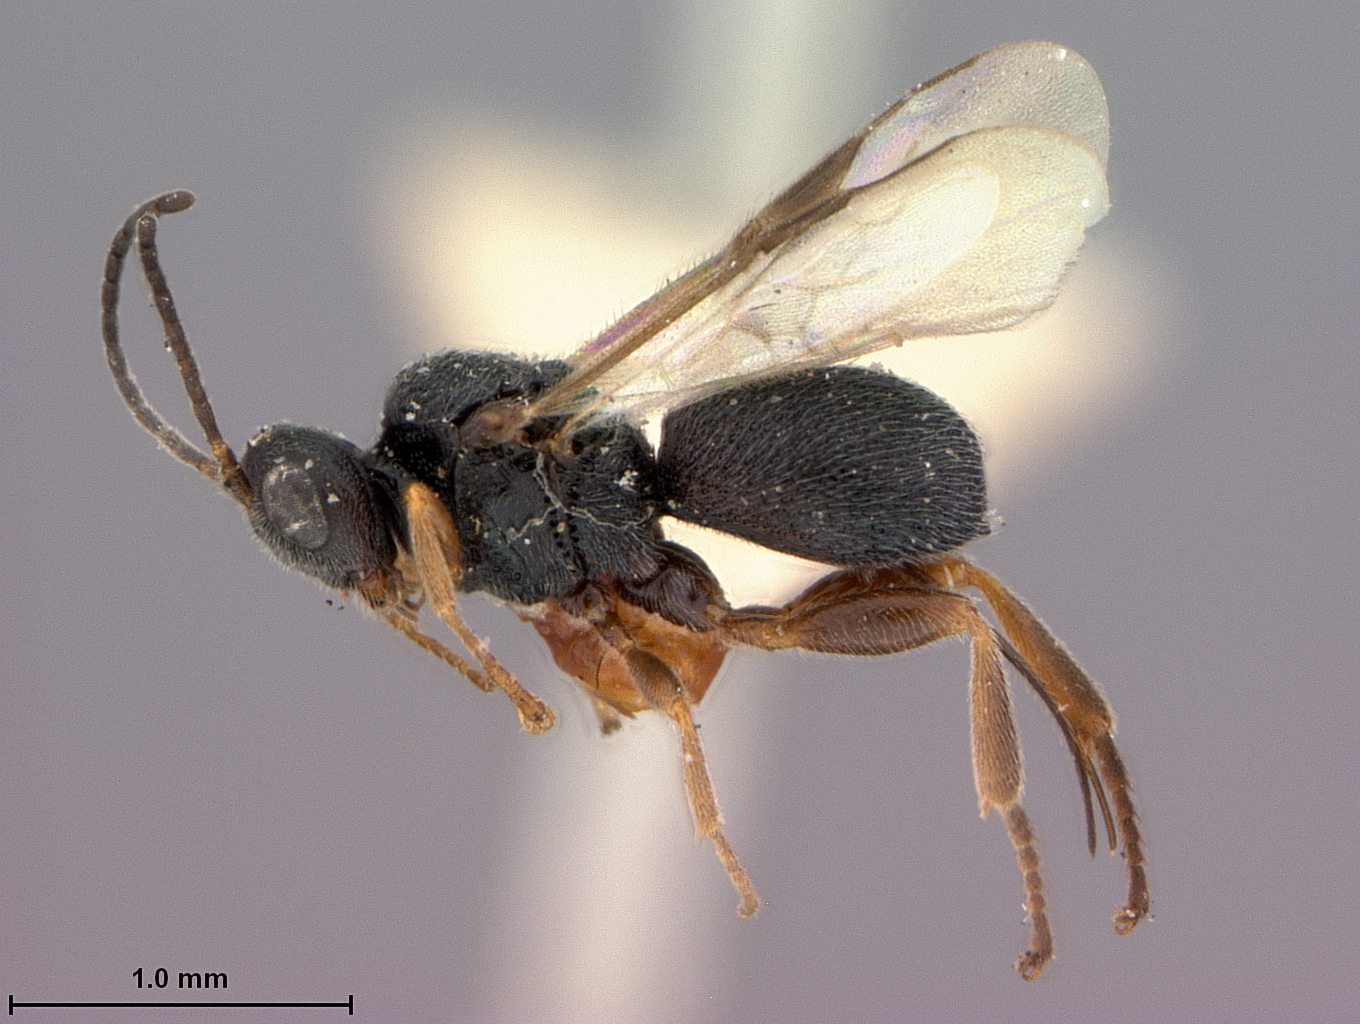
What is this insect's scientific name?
Urosigalphus femoratus
